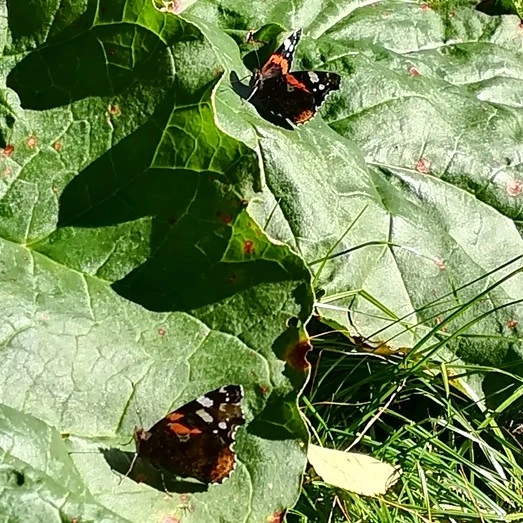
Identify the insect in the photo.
Vanessa atalanta
